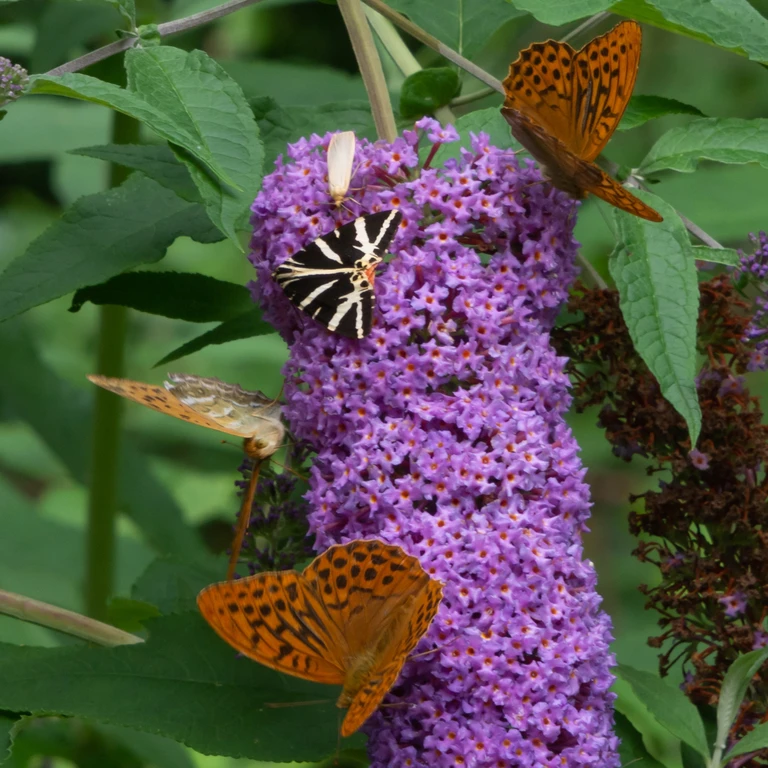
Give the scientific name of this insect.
Argynnis paphia
